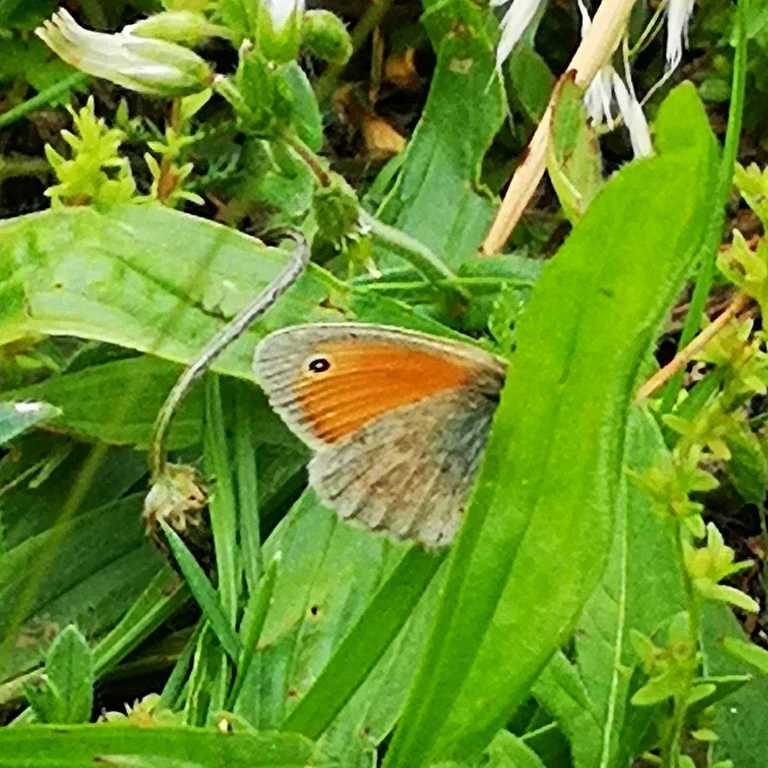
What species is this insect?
Coenonympha pamphilus
